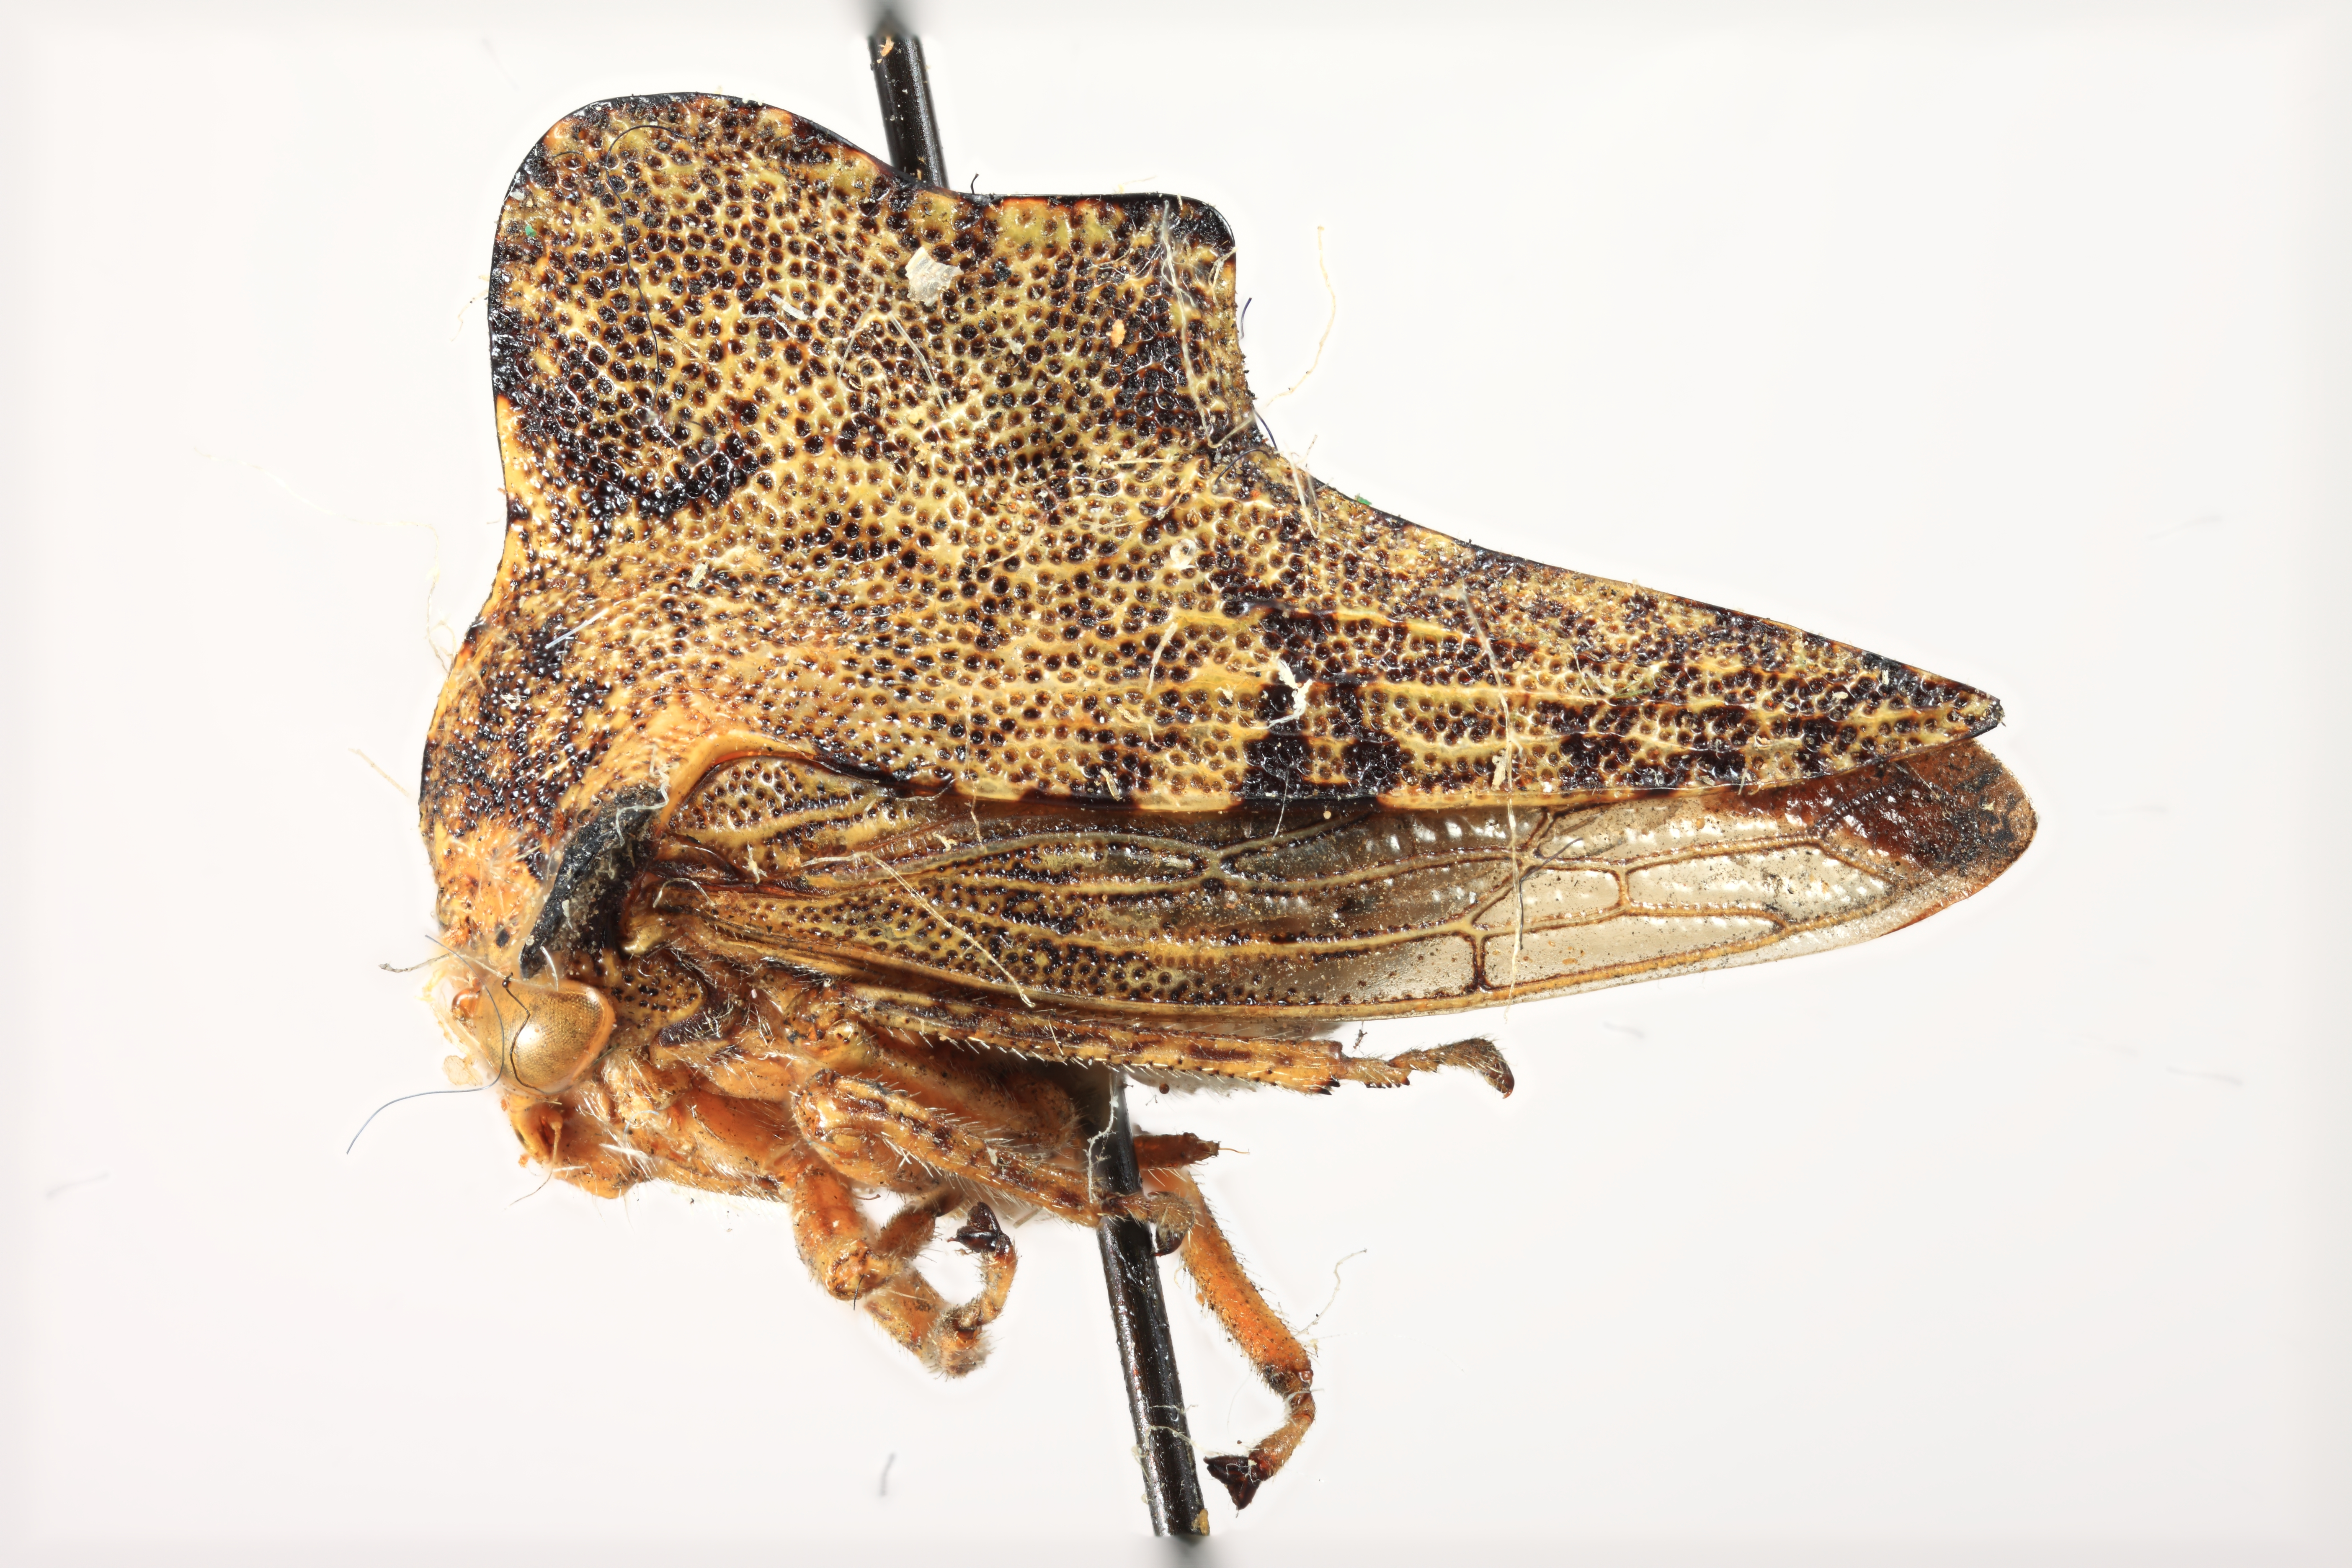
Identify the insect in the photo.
Heliria cornutula
